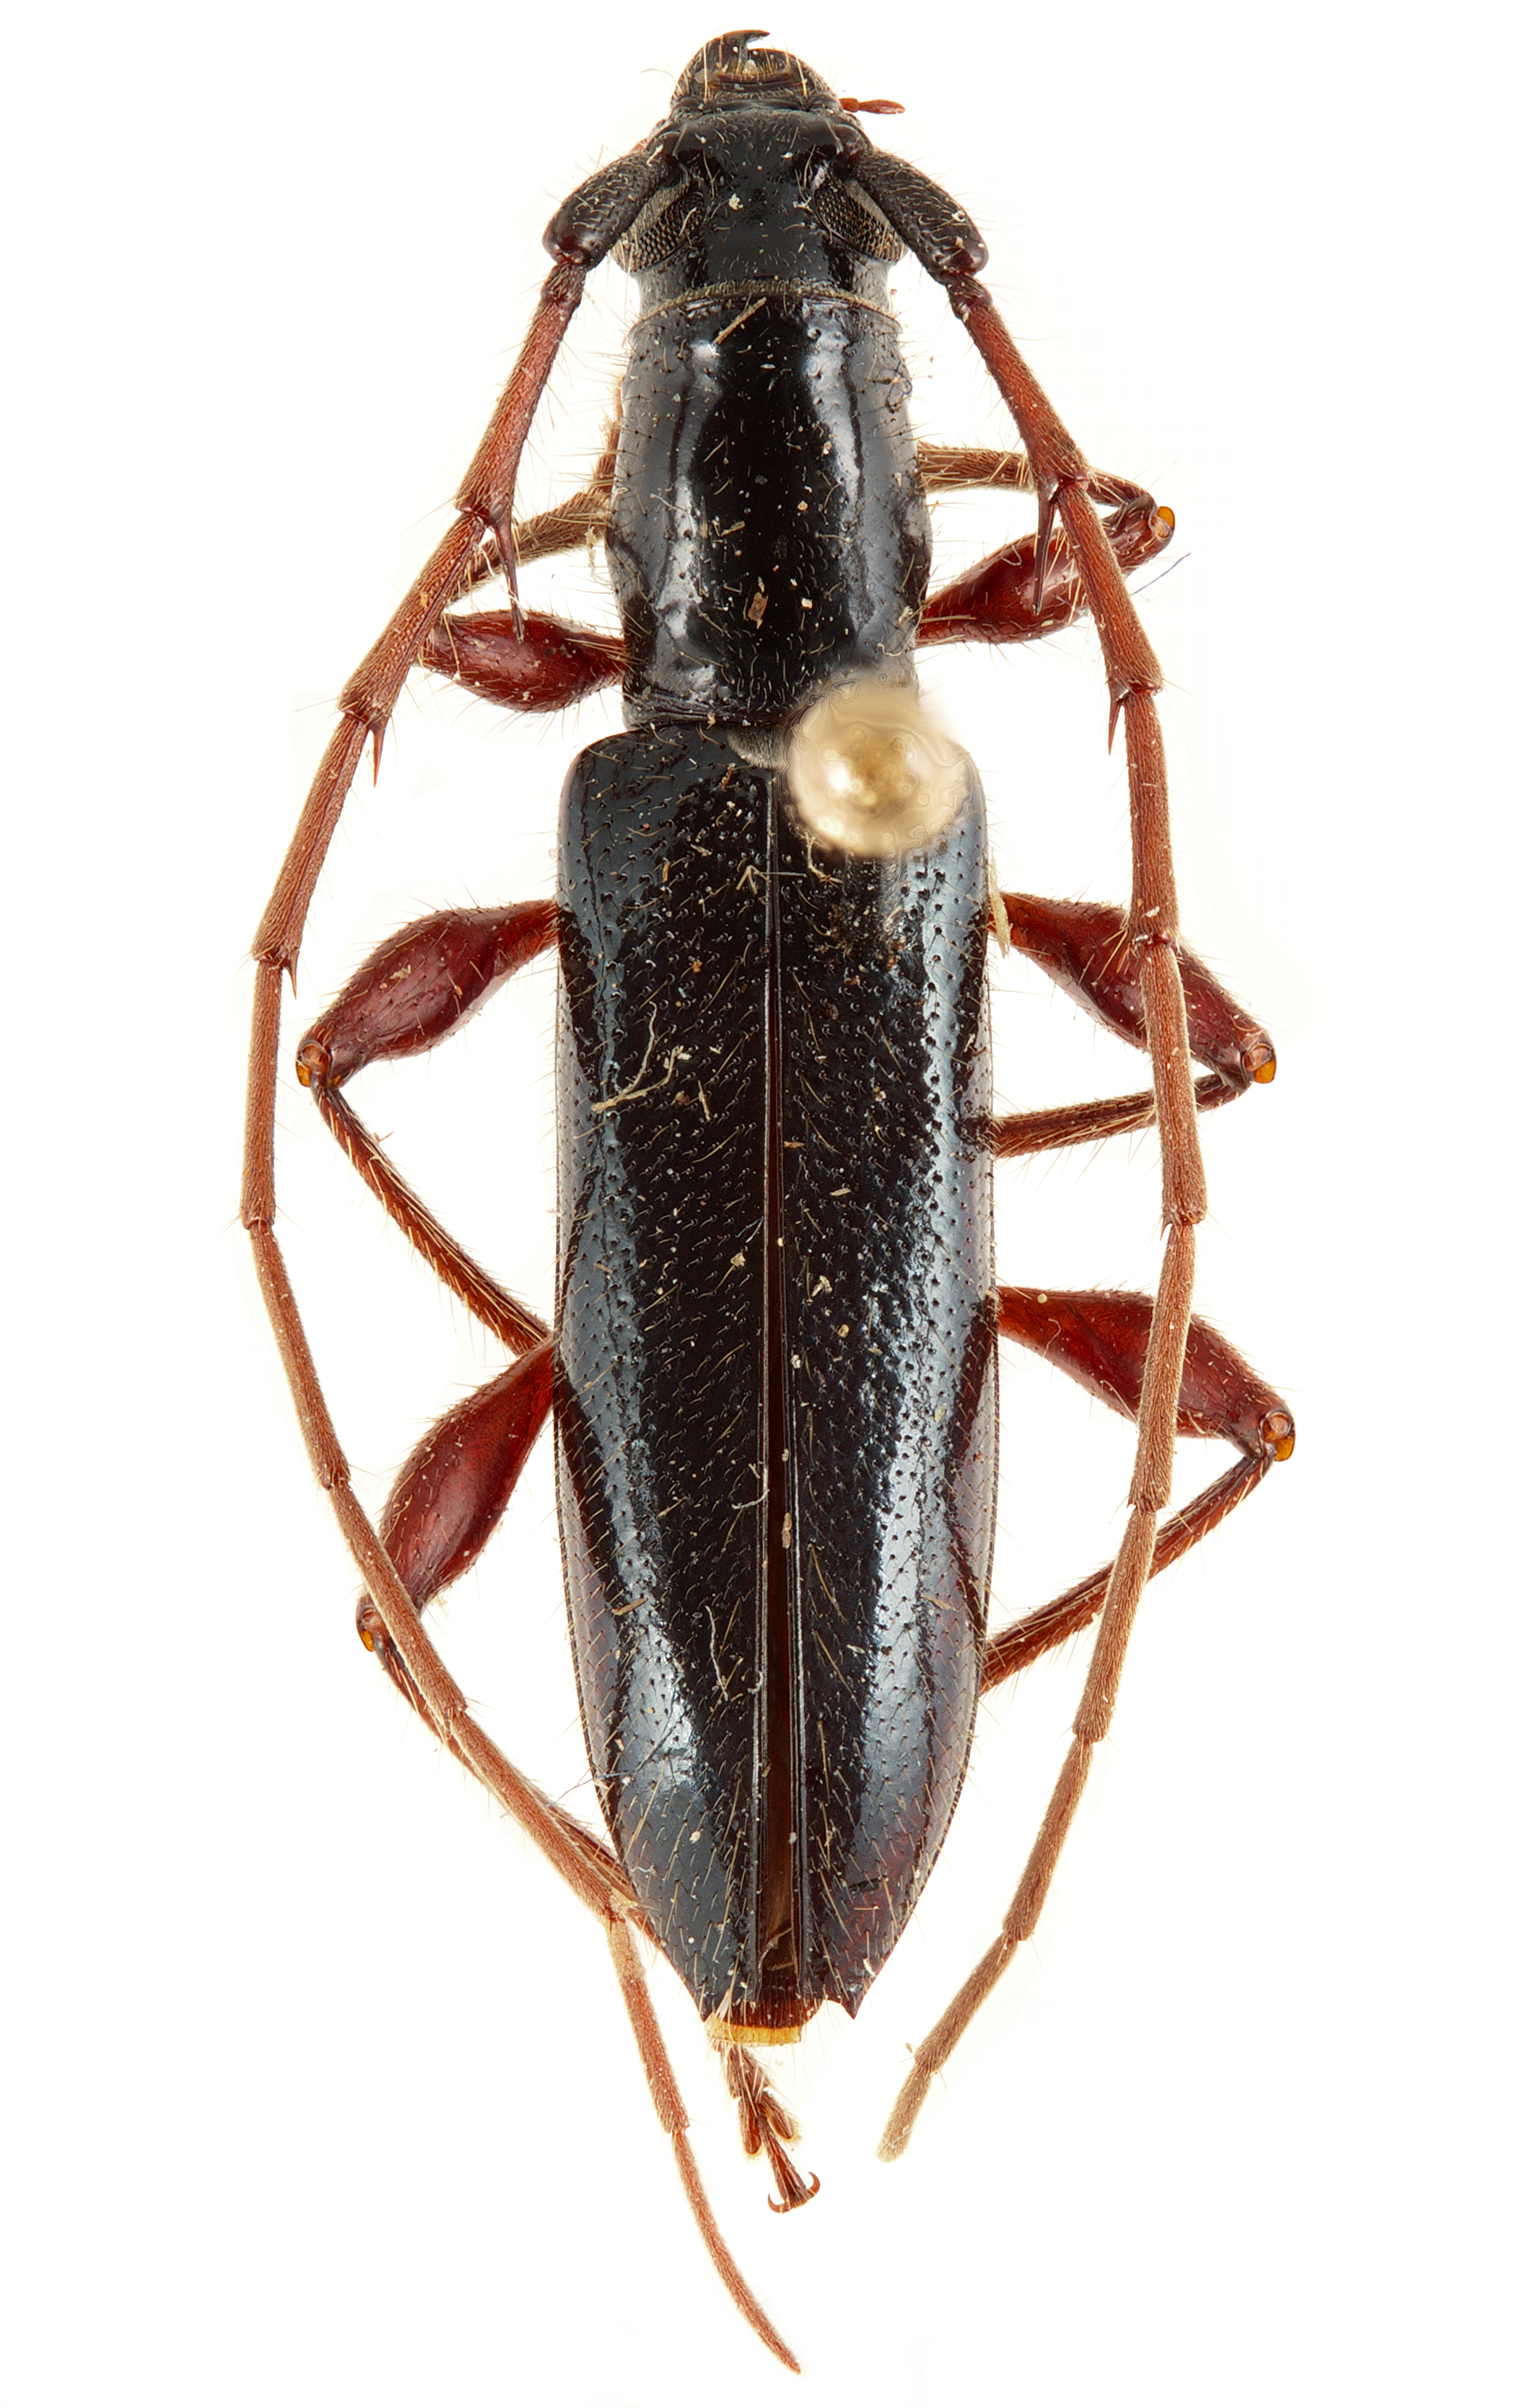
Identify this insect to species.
Neoperiboeum juanitae
